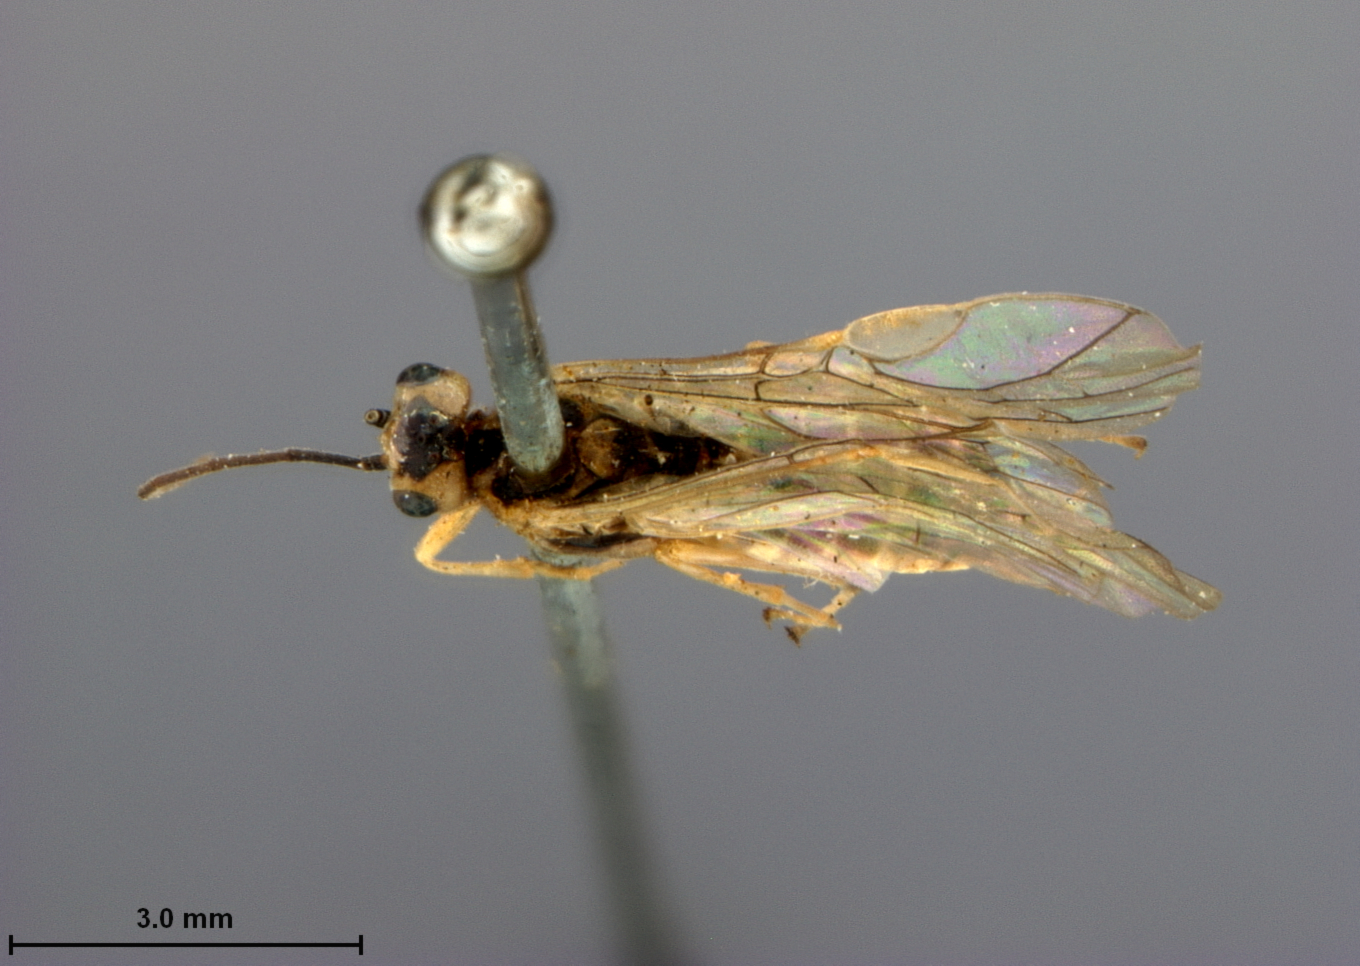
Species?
Pteronus zebratus
